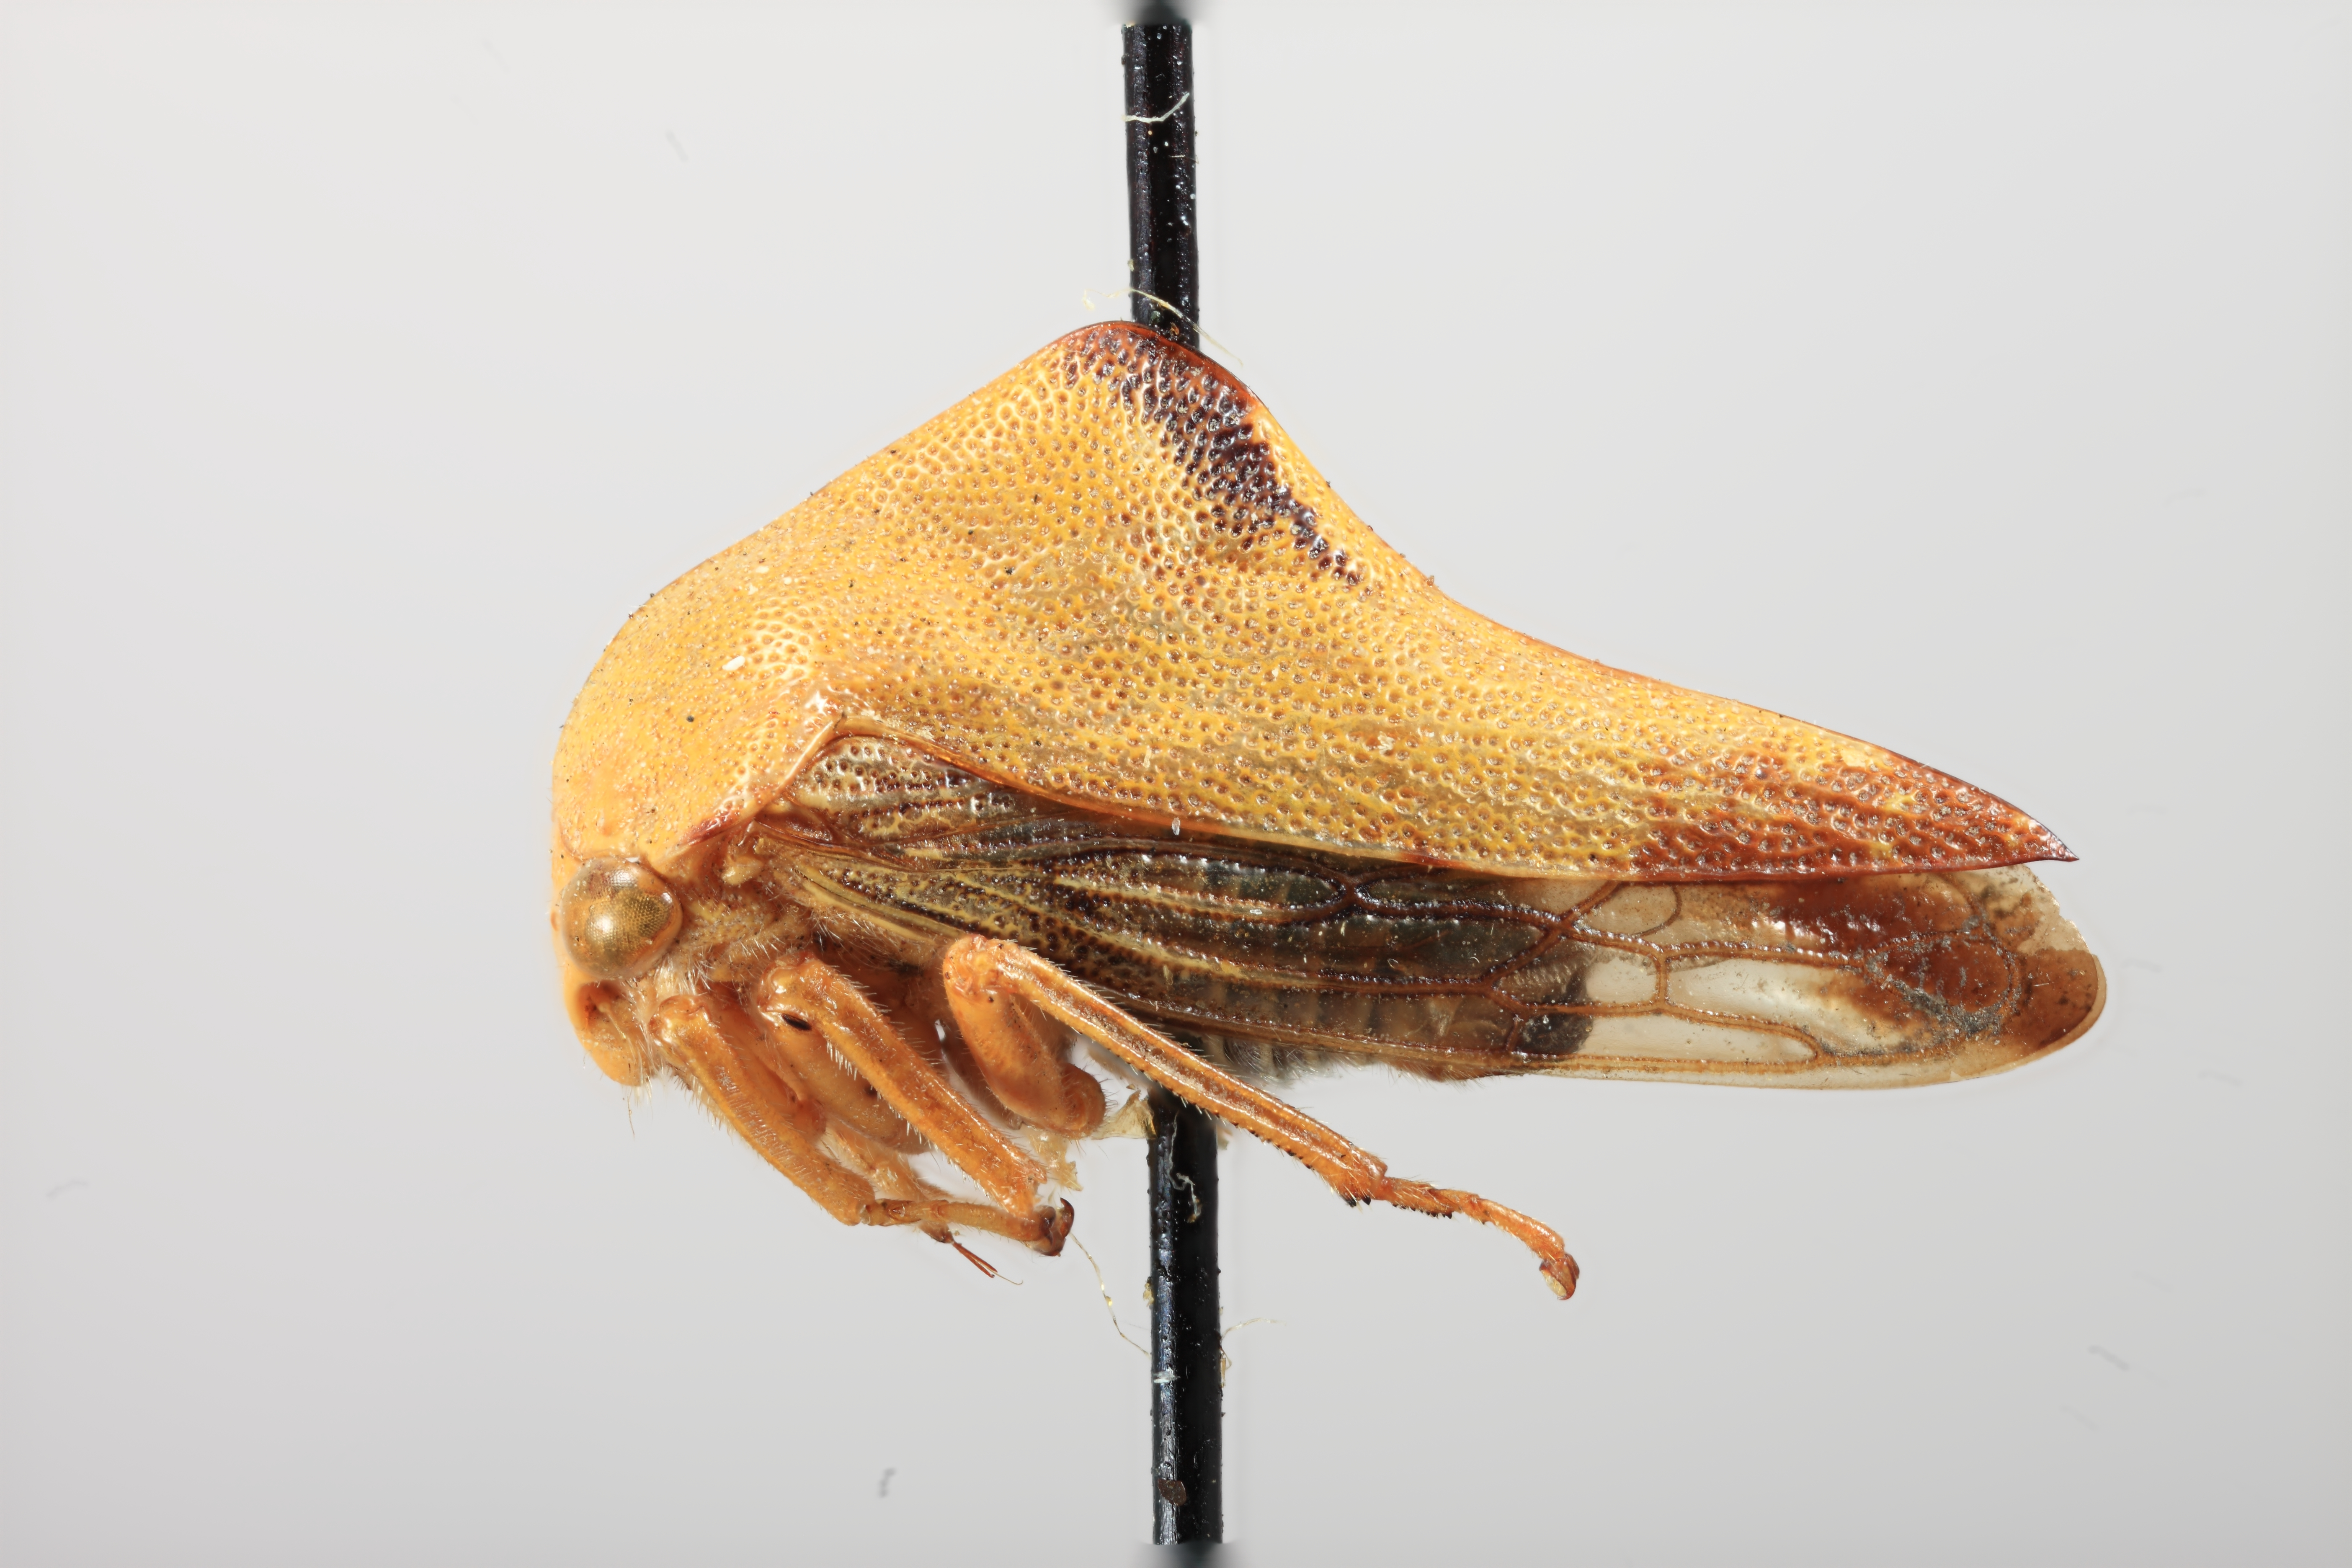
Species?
Telamona viridia
